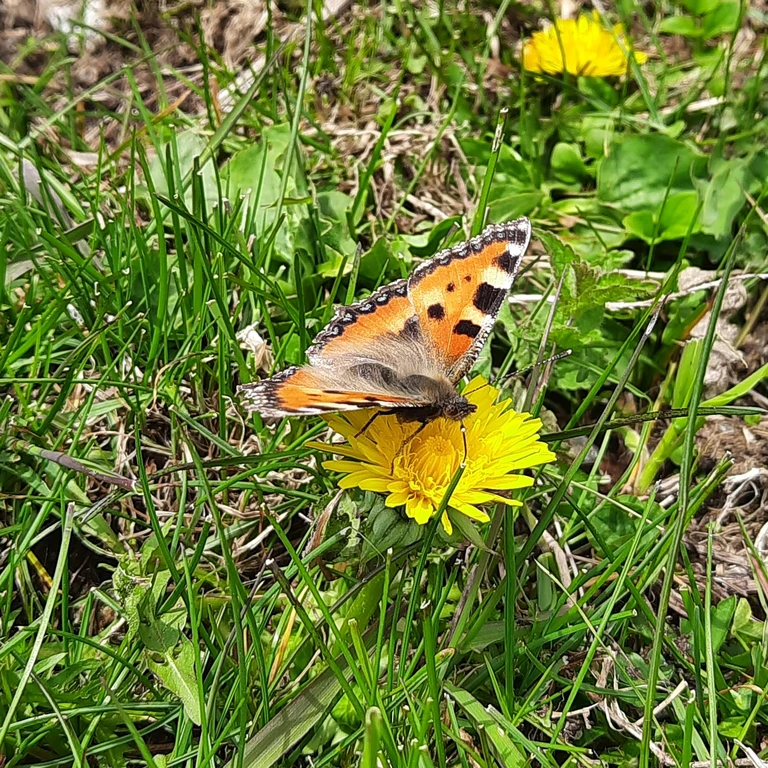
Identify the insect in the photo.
Aglais urticae
